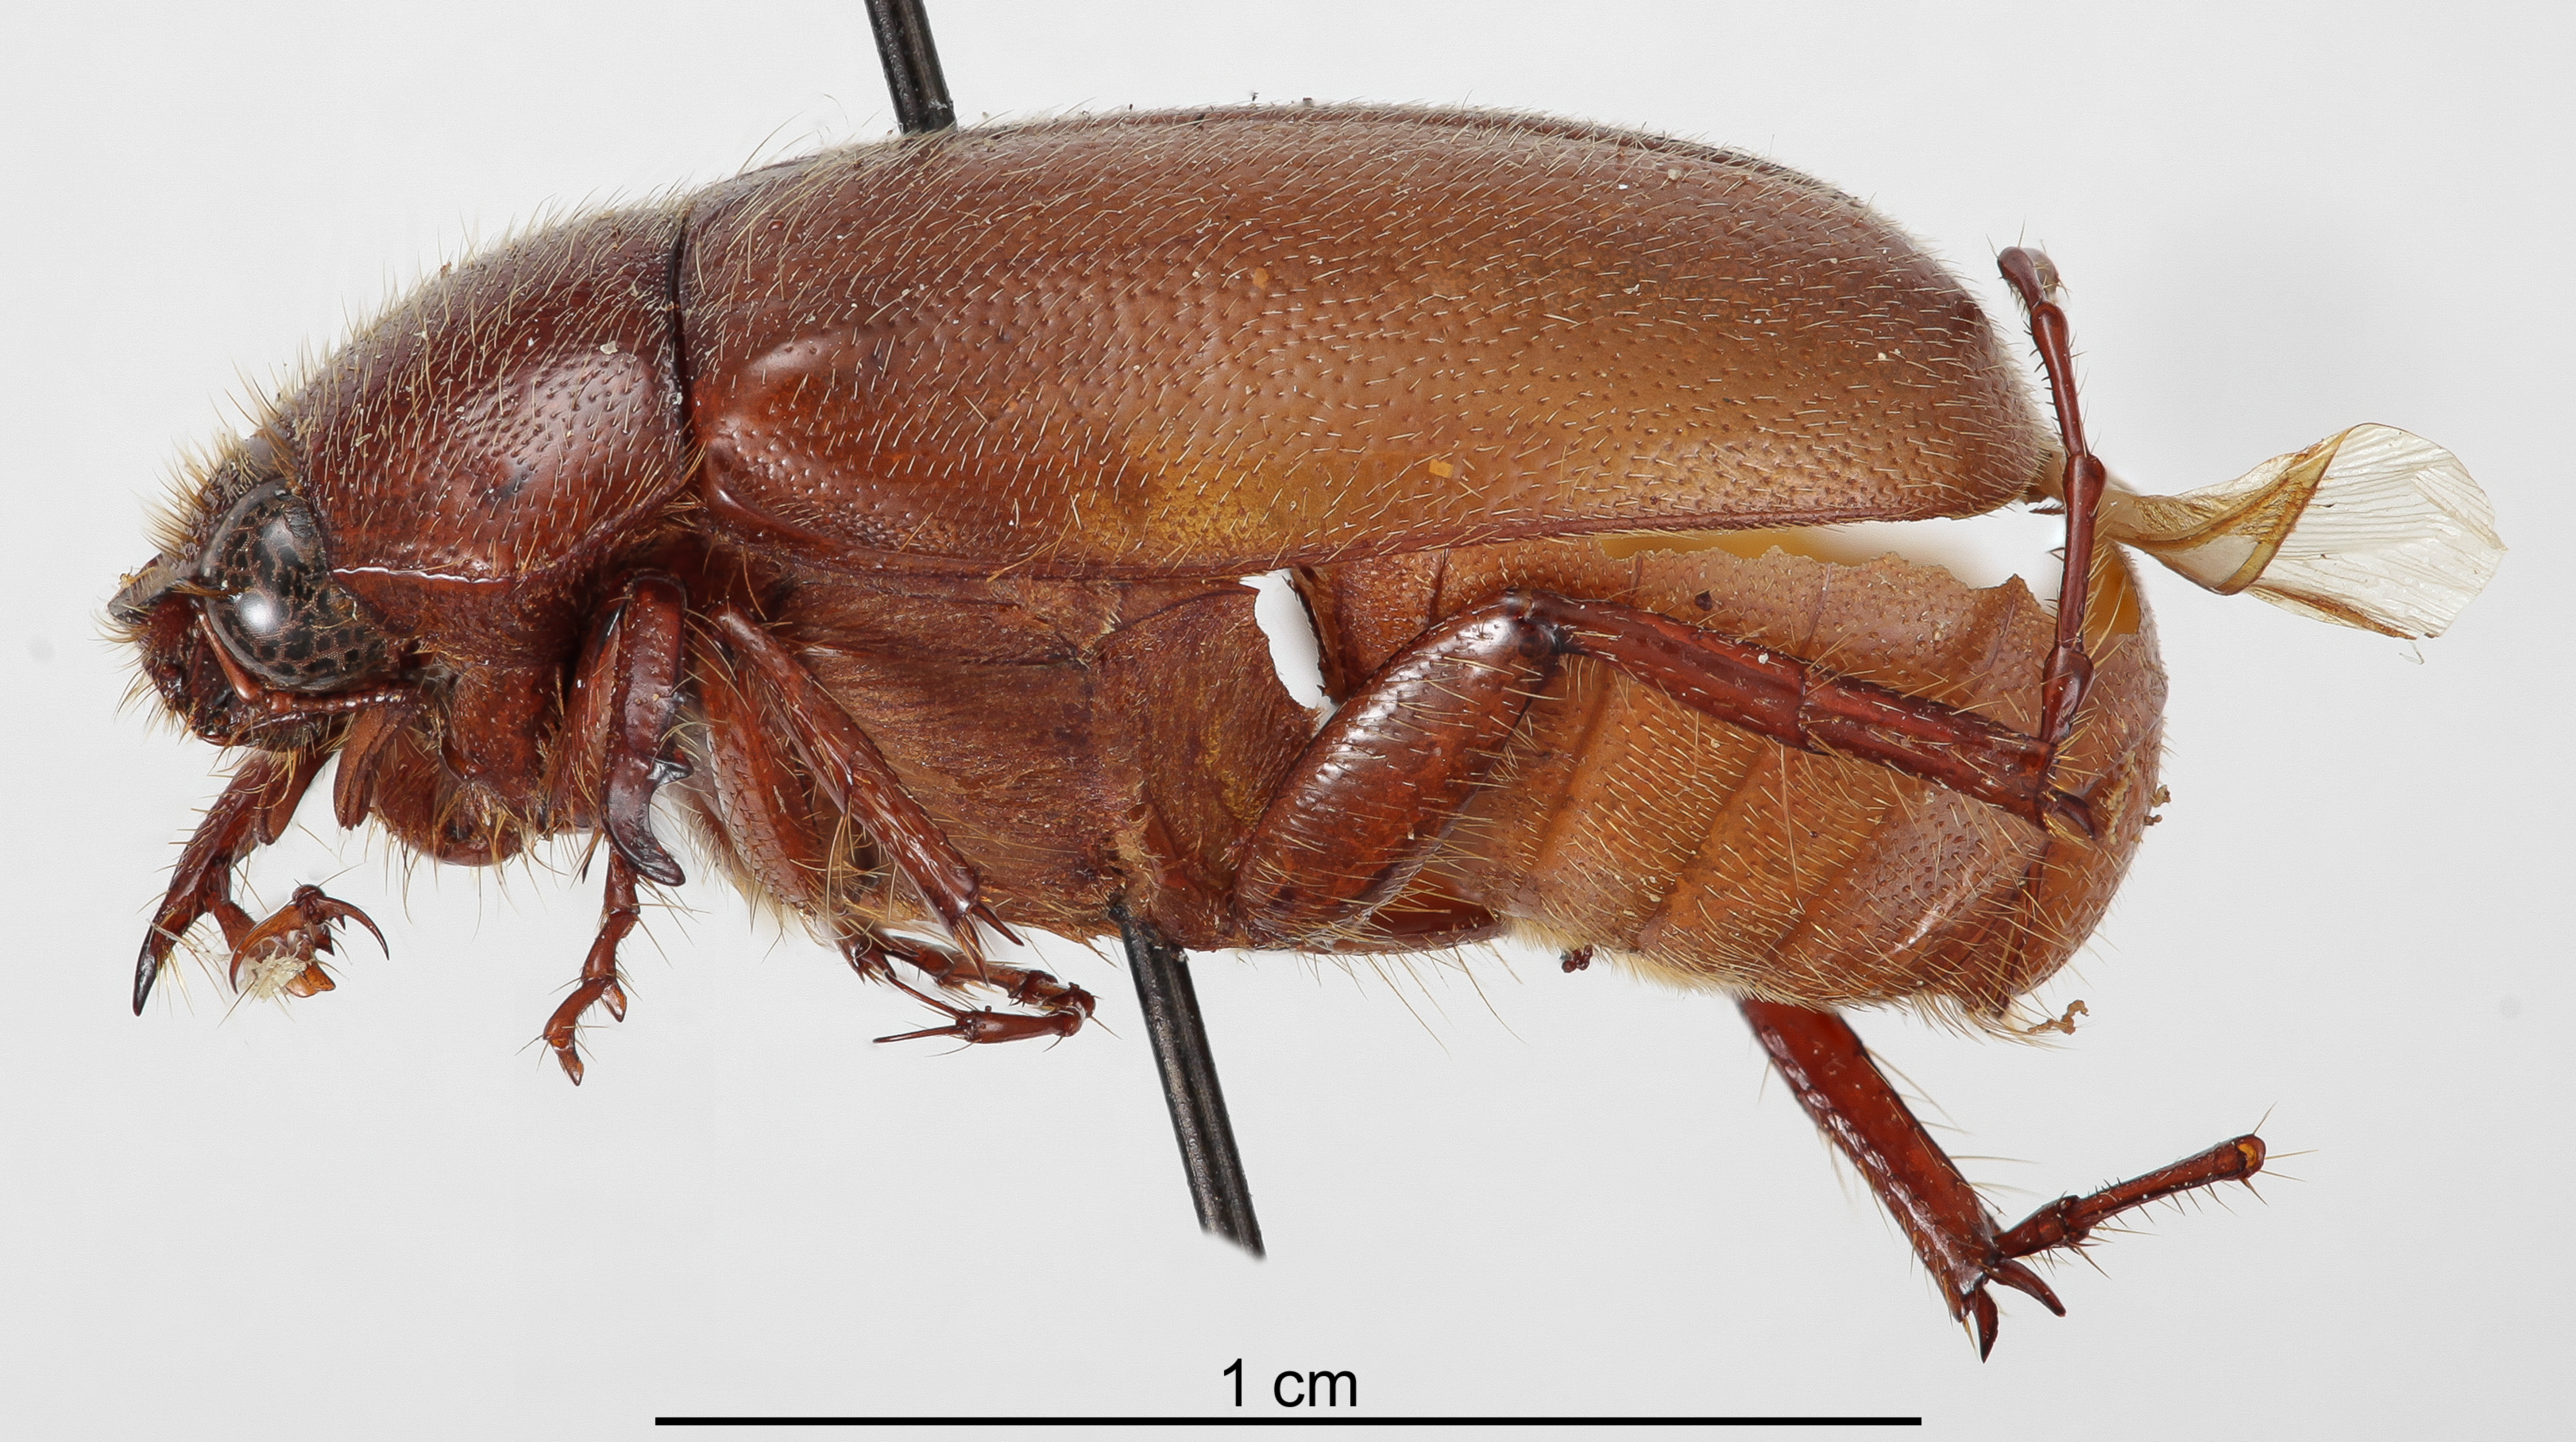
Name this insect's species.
Phyllophaga calculiventris
